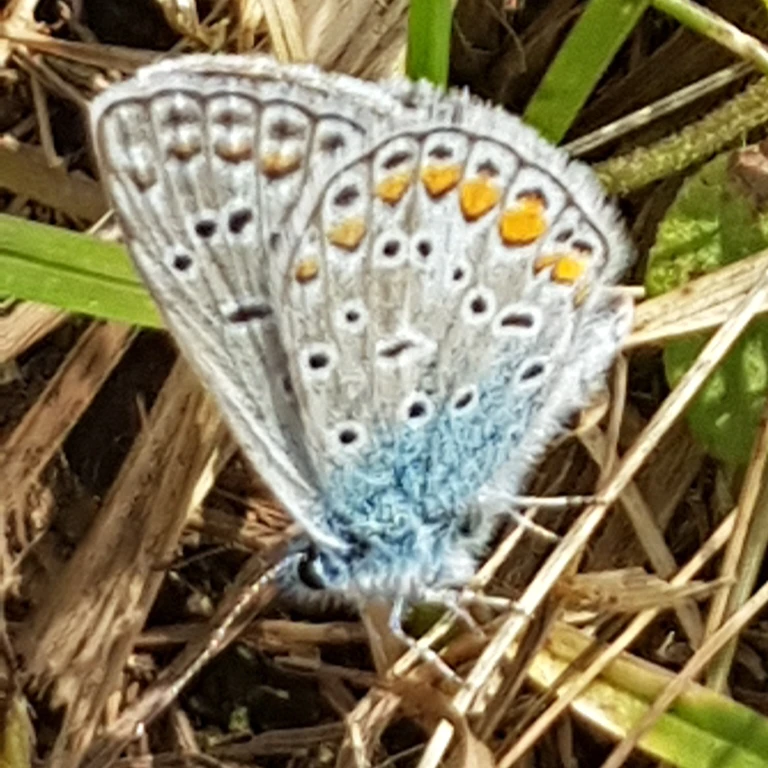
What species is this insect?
Polyommatus icarus
